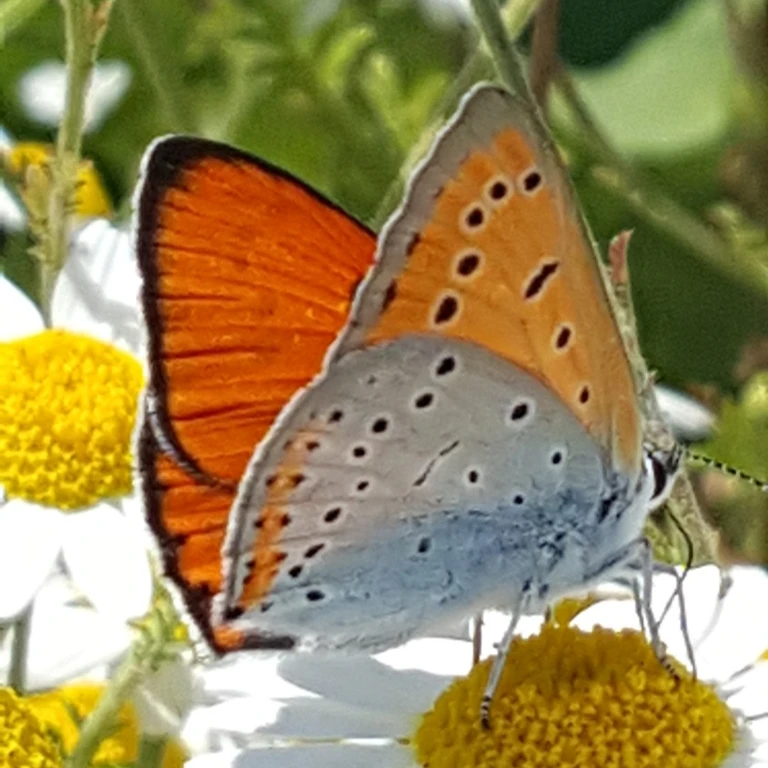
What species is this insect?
Lycaena dispar
